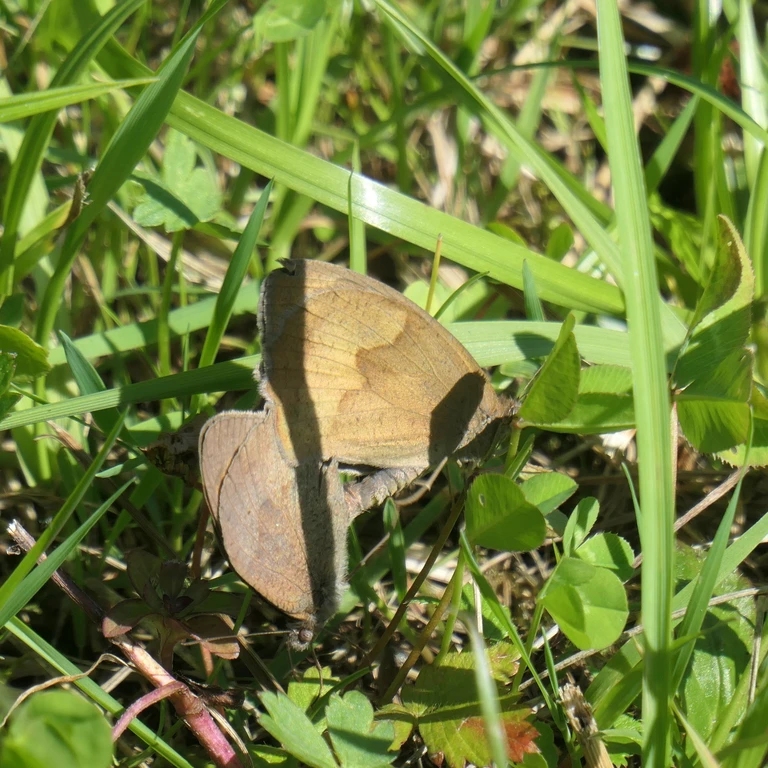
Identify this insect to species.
Maniola jurtina
